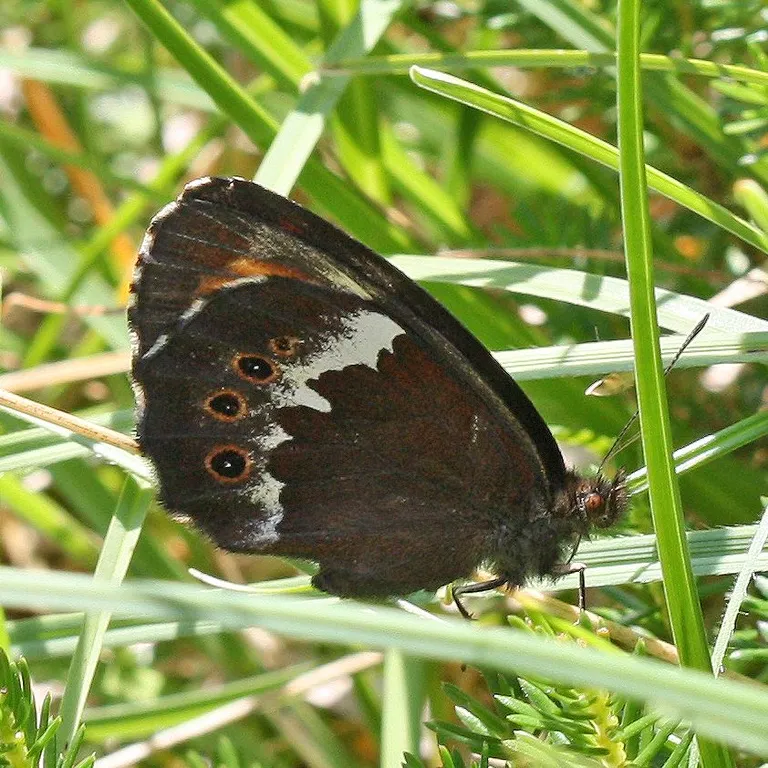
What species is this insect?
Erebia ligea
